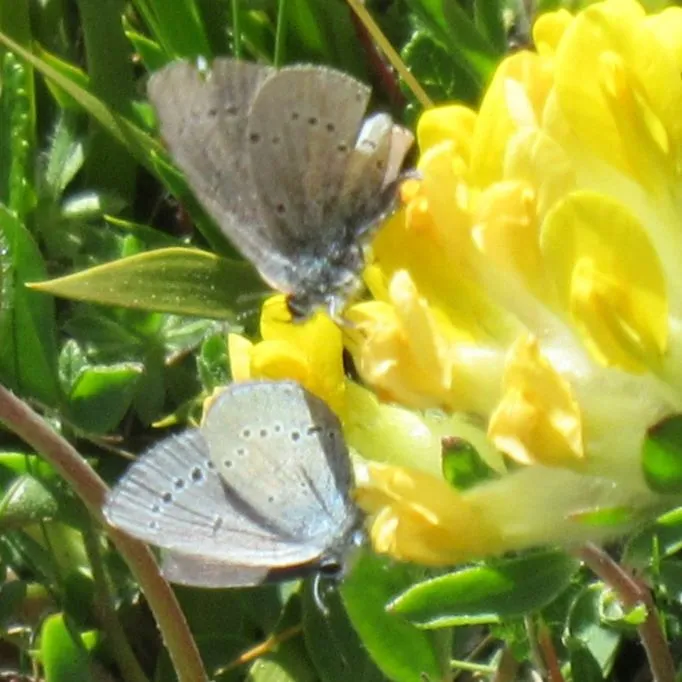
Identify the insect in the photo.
Cupido minimus
